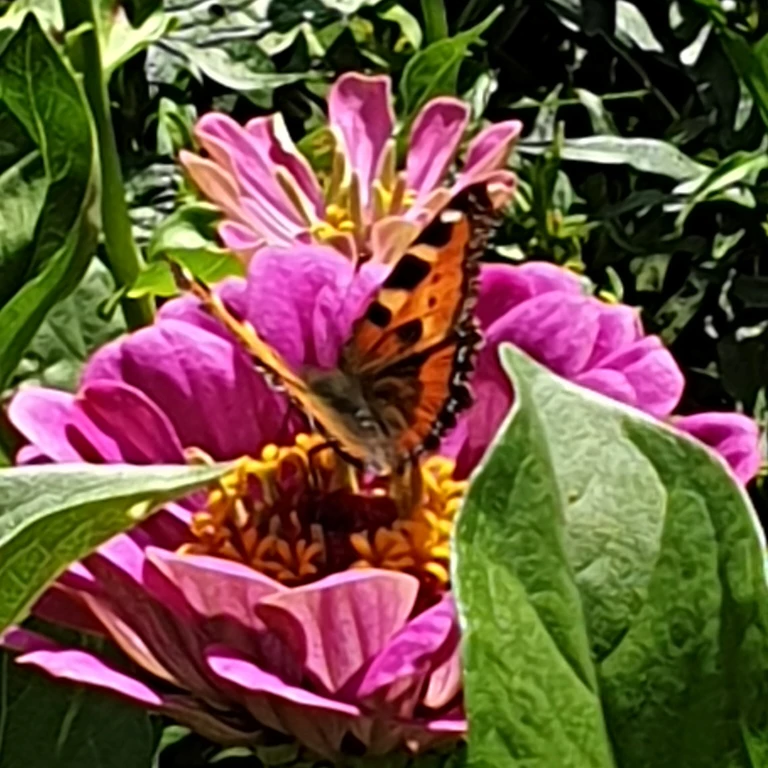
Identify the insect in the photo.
Aglais urticae
